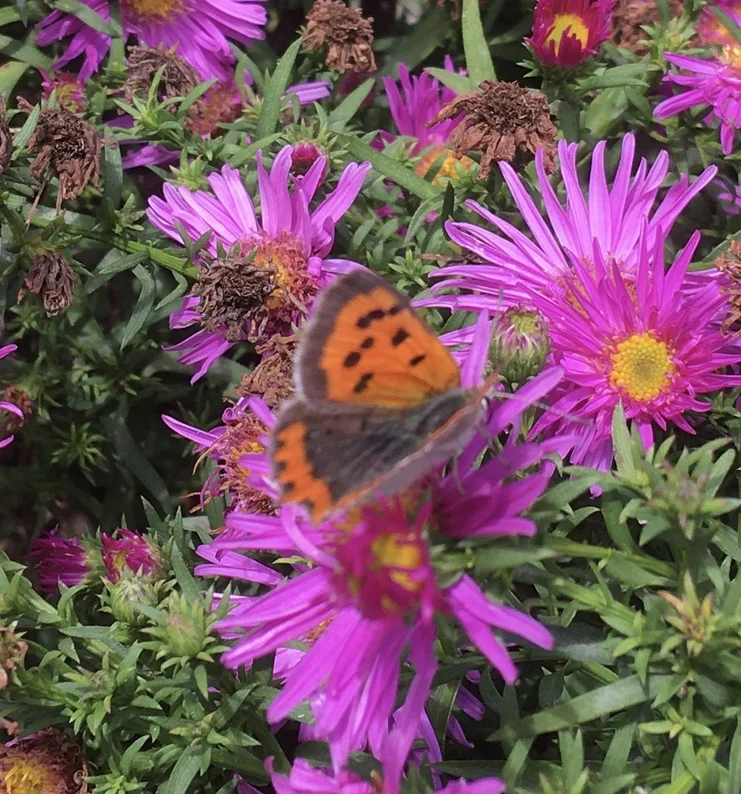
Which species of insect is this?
Lycaena phlaeas
